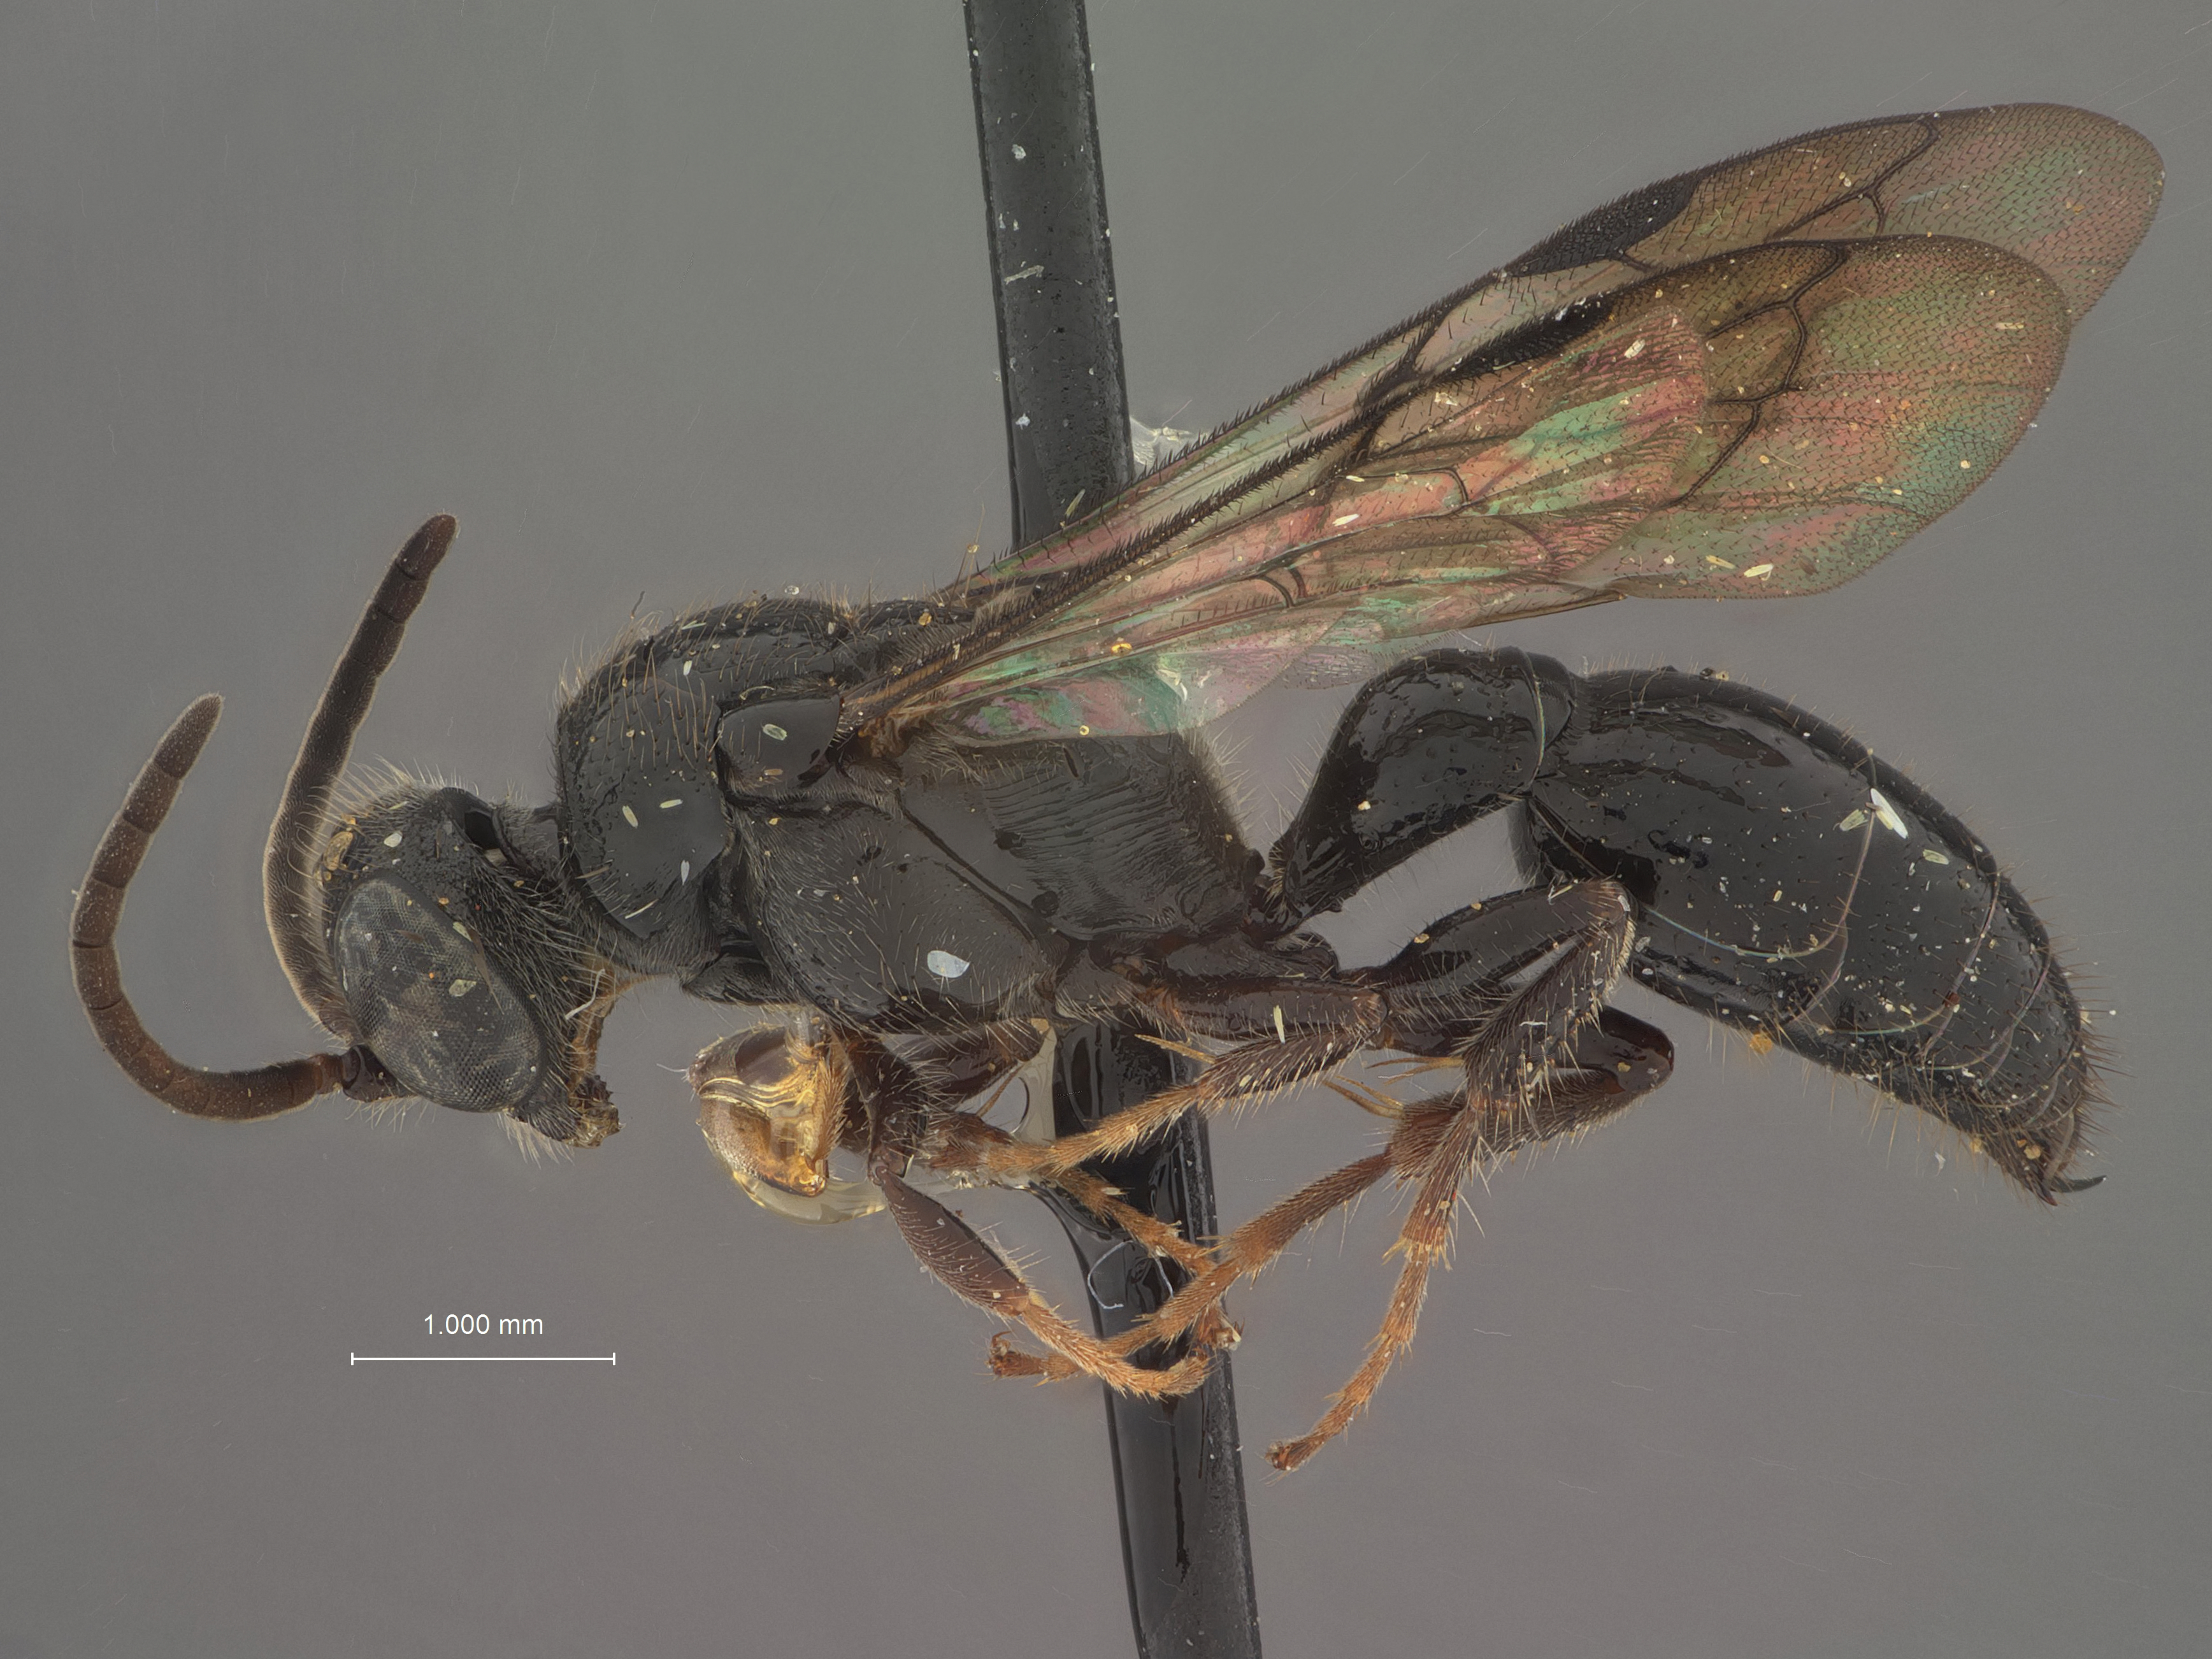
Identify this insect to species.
Tiphia dominicae
